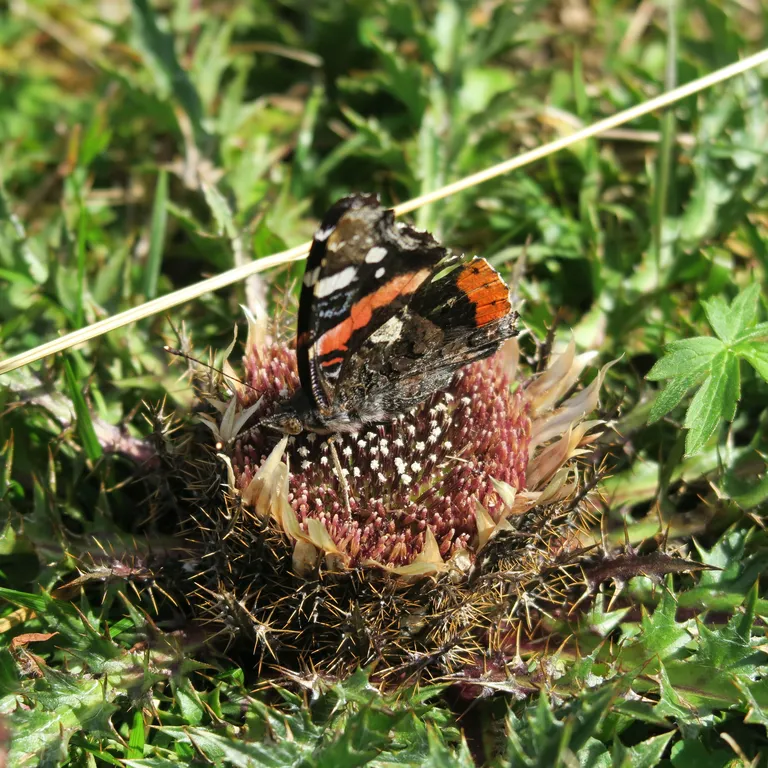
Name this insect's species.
Vanessa atalanta
